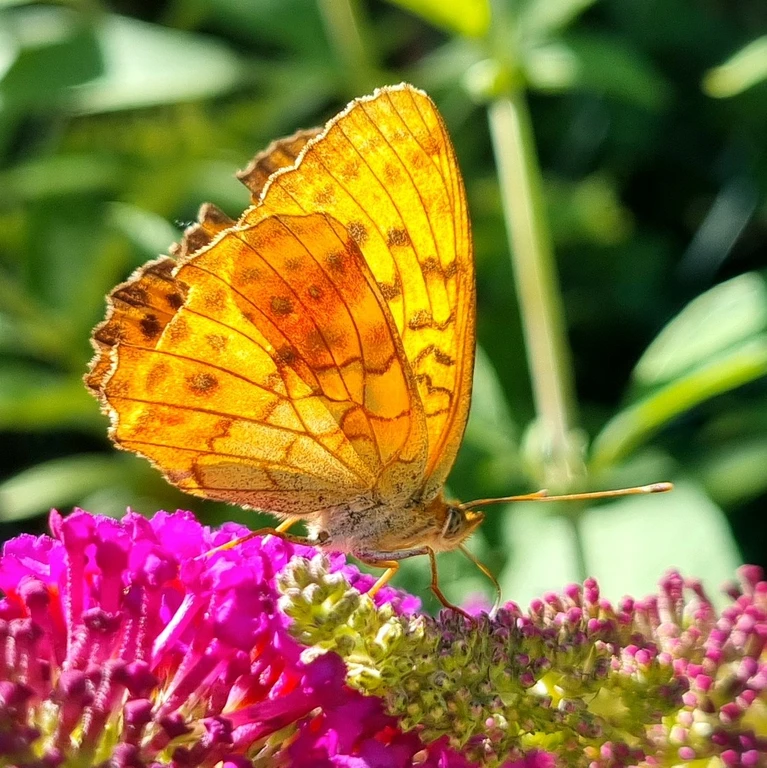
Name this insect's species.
Brenthis daphne
